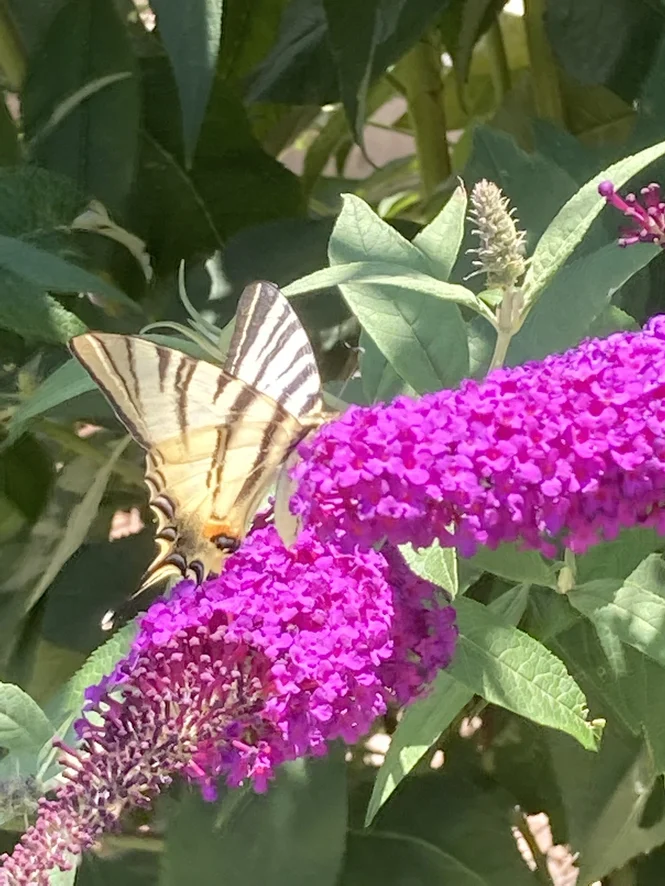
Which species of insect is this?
Iphiclides podalirius
